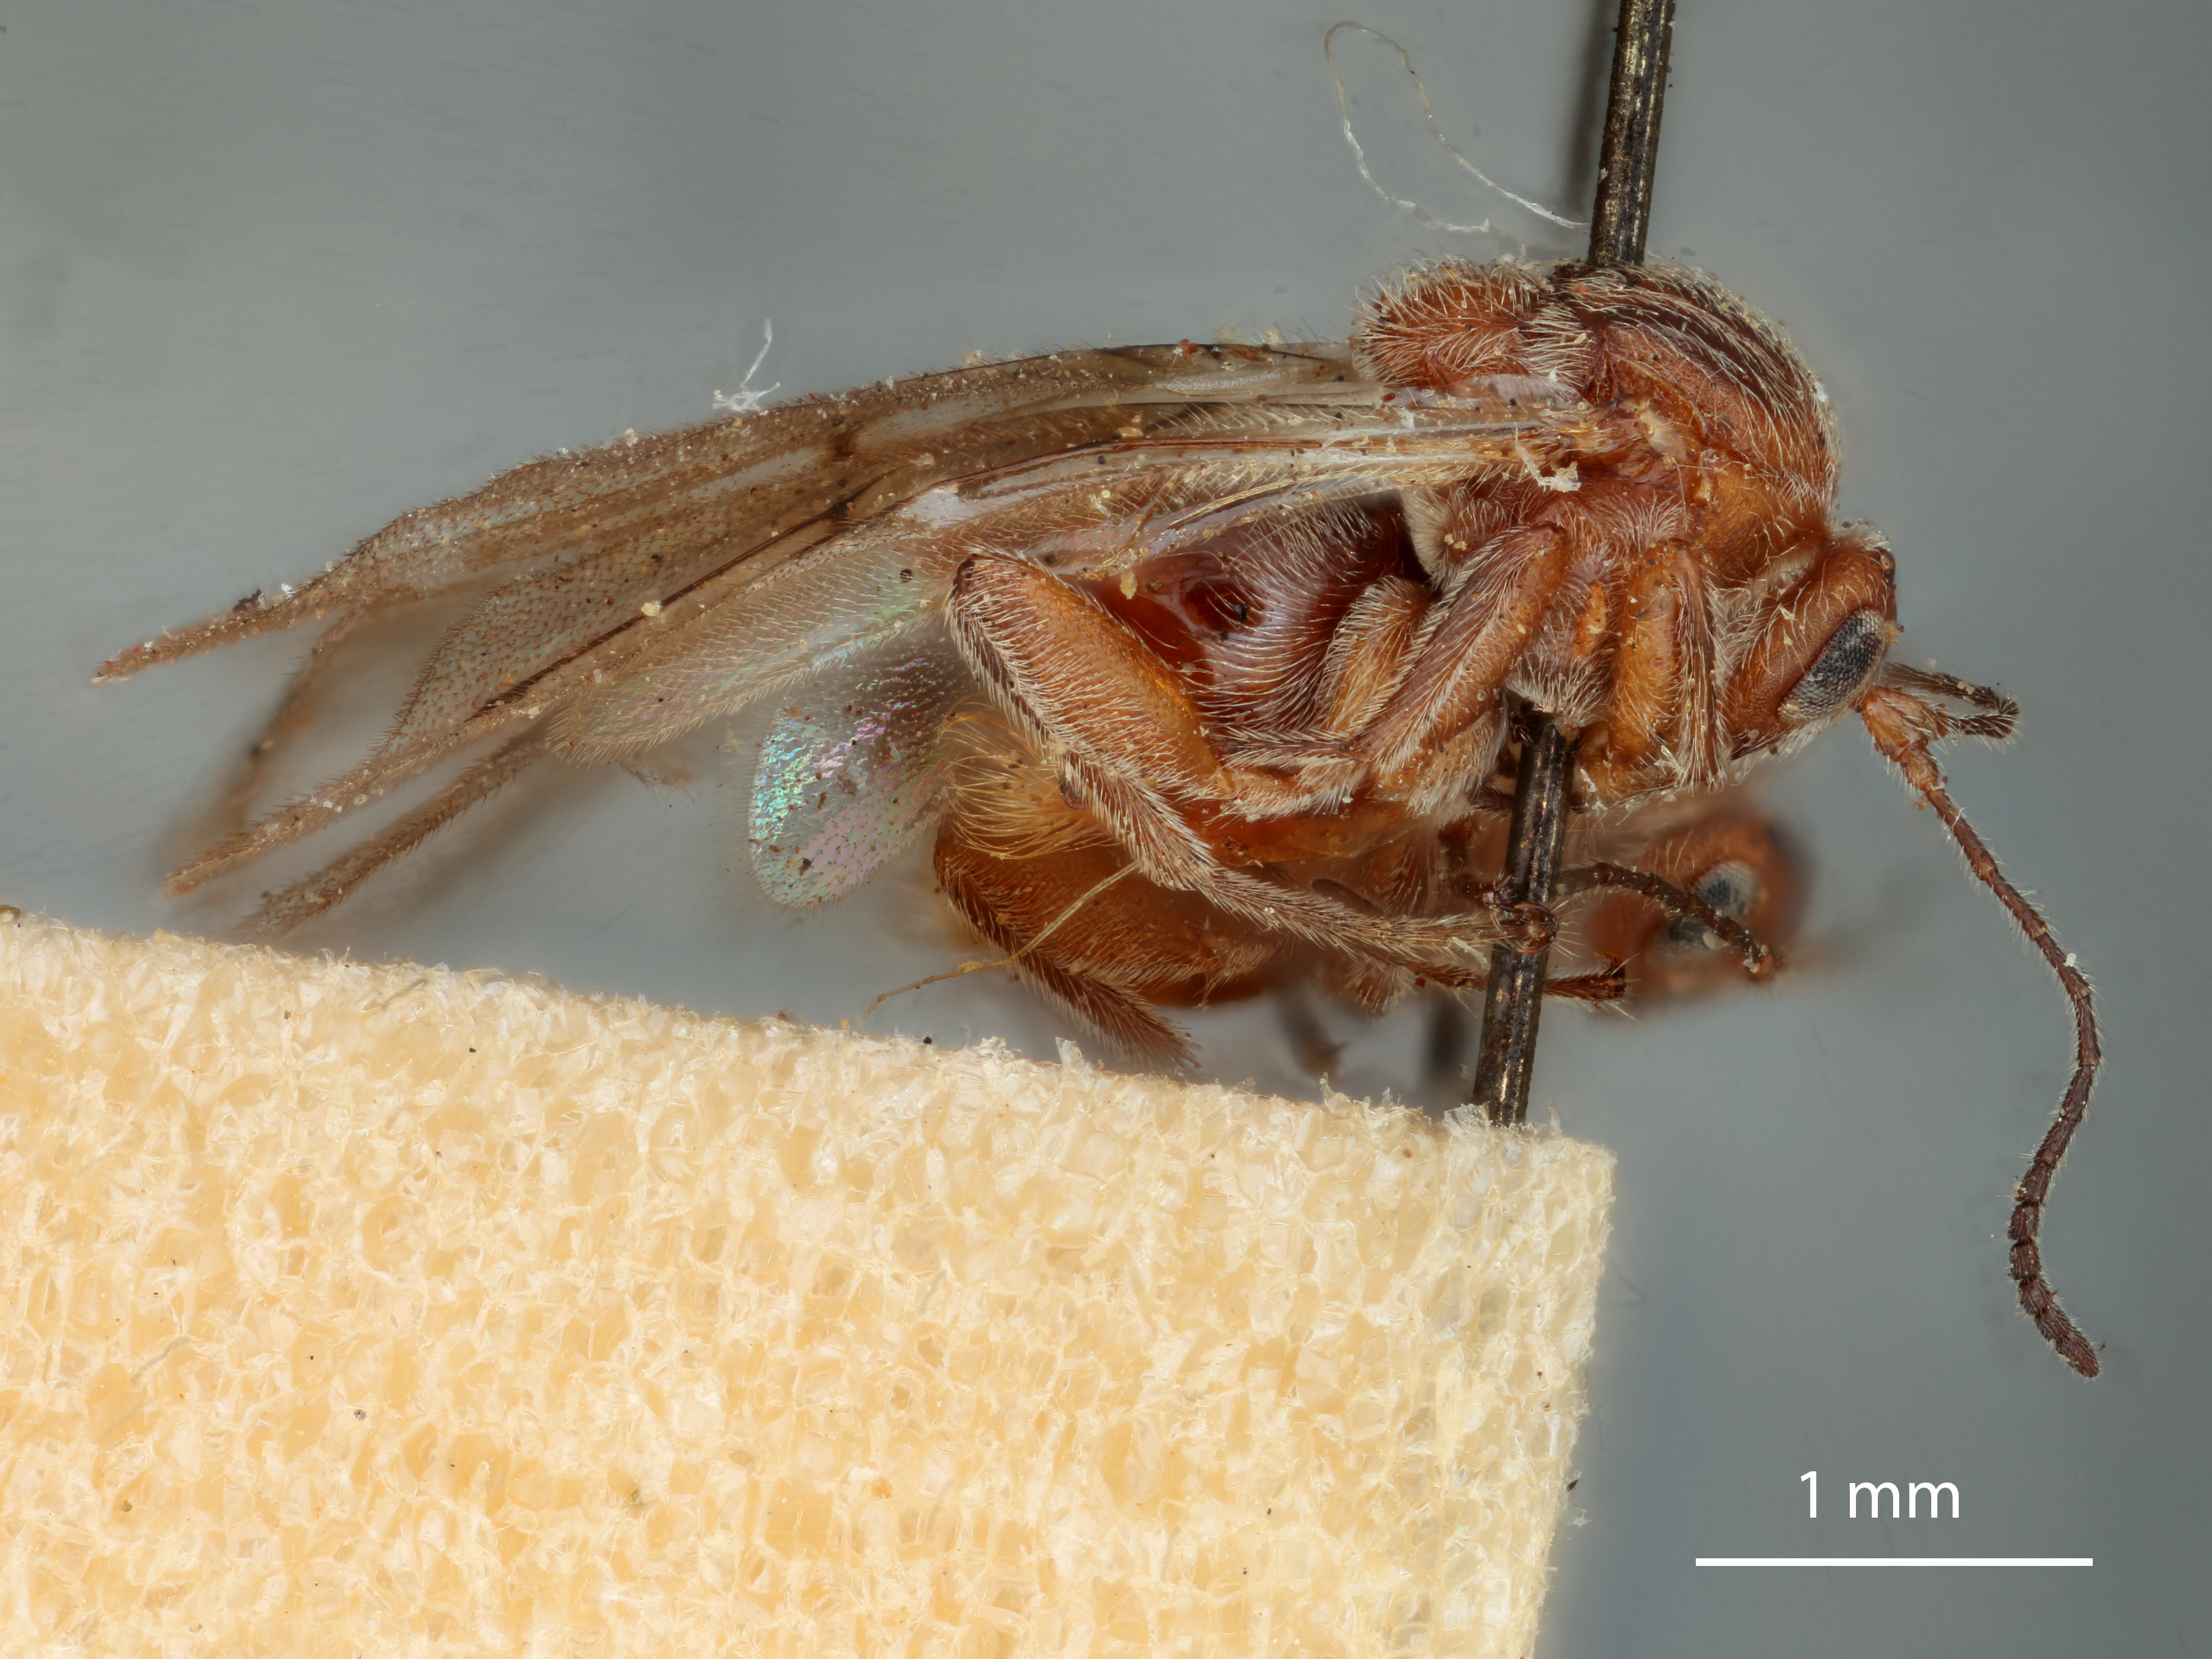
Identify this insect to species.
Holcaspis douglasii
